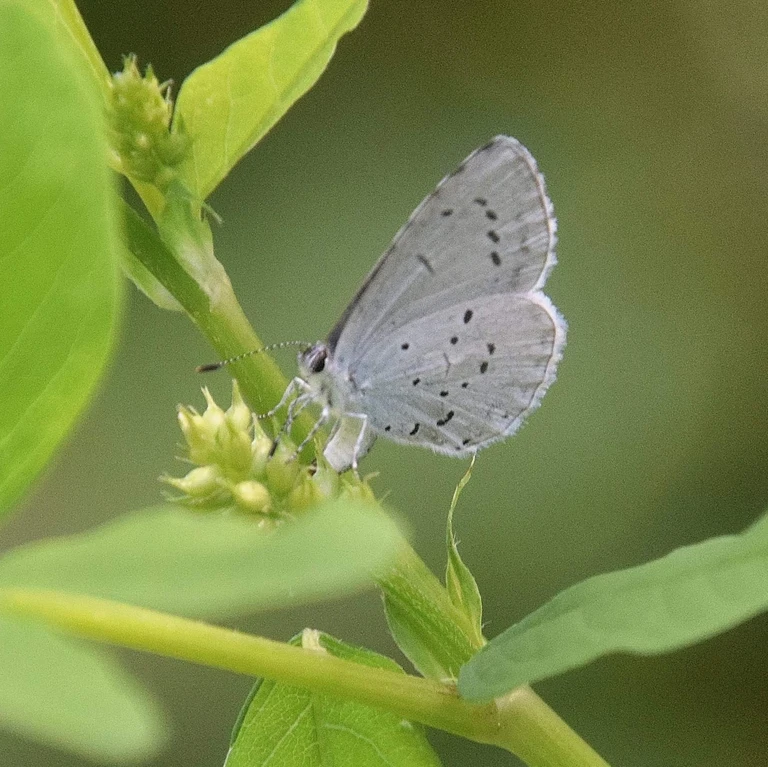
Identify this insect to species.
Celastrina argiolus
